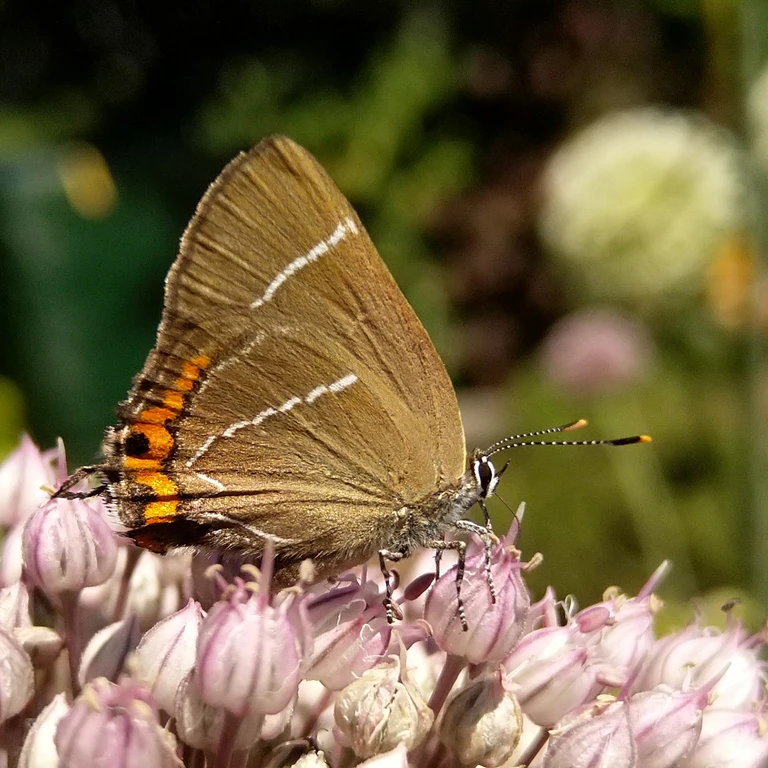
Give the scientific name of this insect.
Satyrium w-album
